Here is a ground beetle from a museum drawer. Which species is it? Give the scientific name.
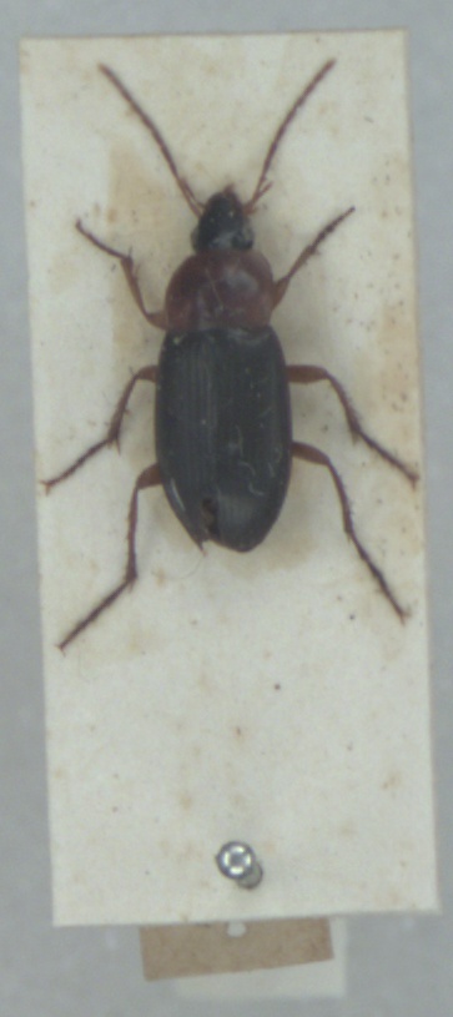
Calathus melanocephalus
